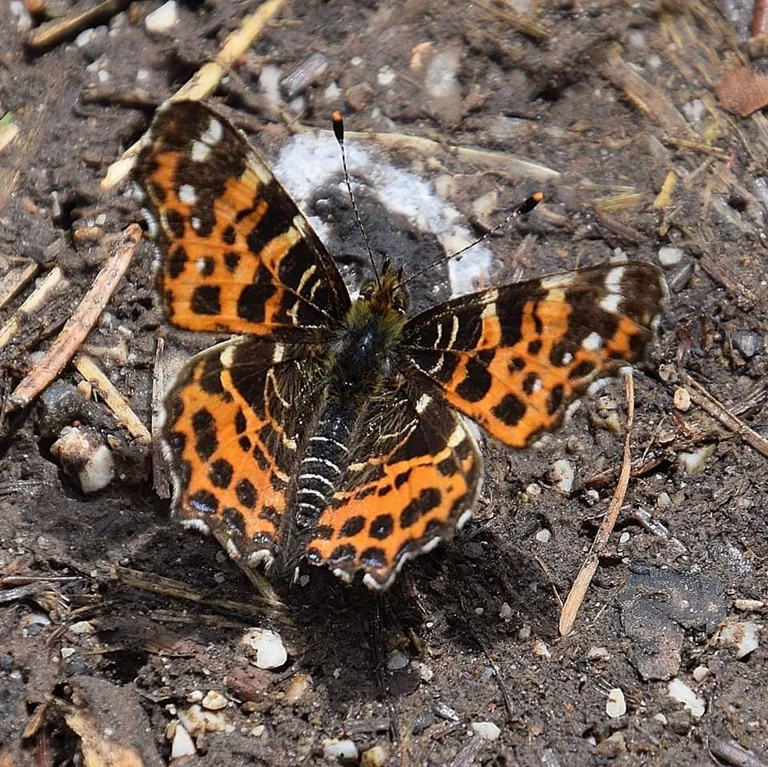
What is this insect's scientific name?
Araschnia levana
